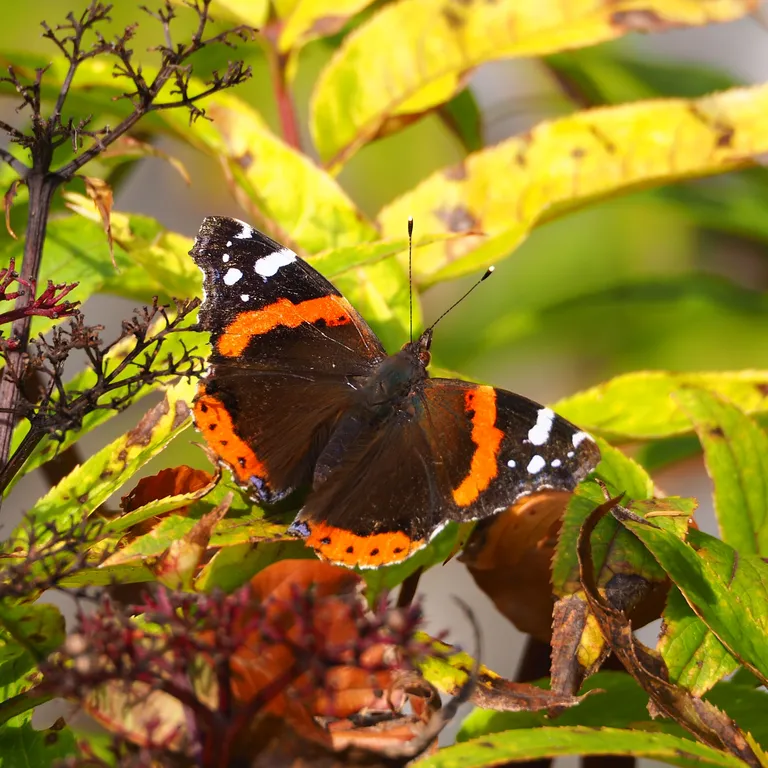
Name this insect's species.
Vanessa atalanta
